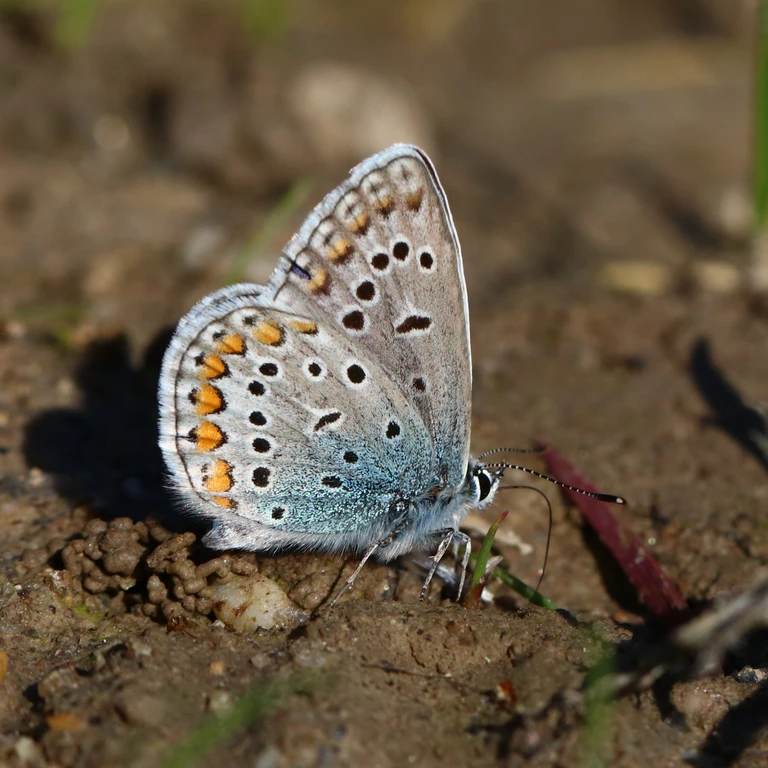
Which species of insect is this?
Polyommatus icarus
